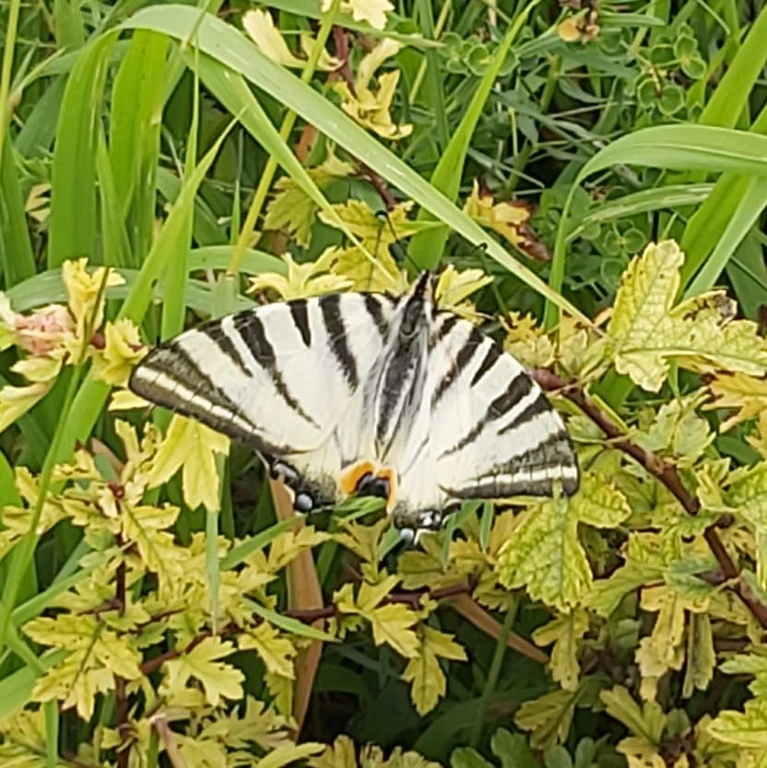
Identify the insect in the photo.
Iphiclides podalirius
